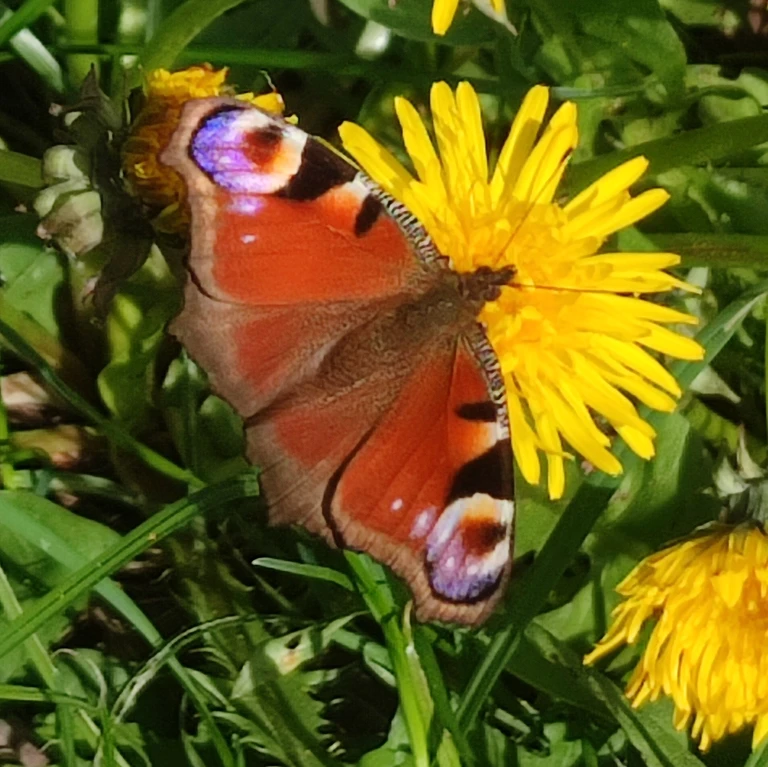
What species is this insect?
Aglais io
